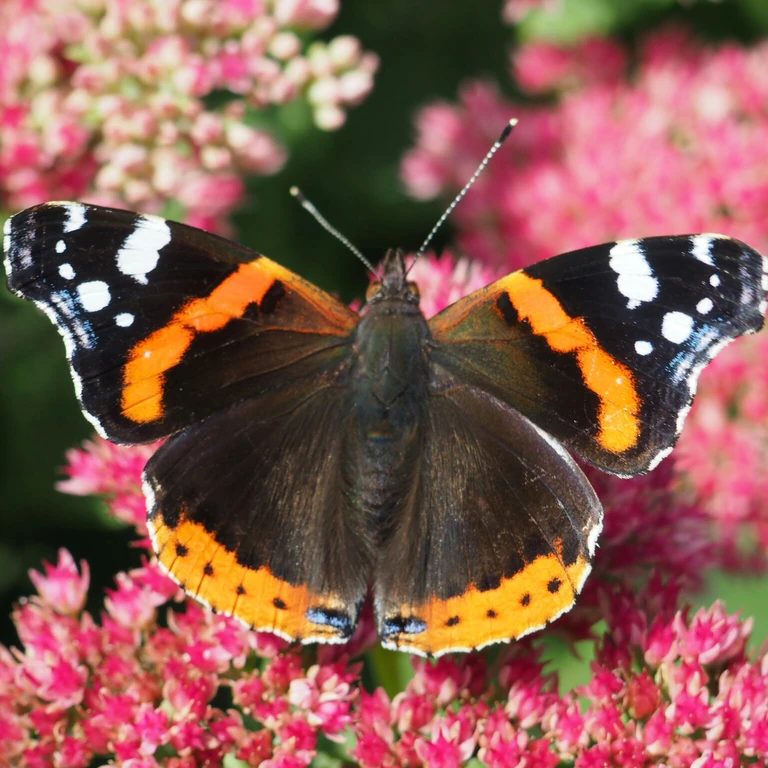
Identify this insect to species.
Vanessa atalanta
